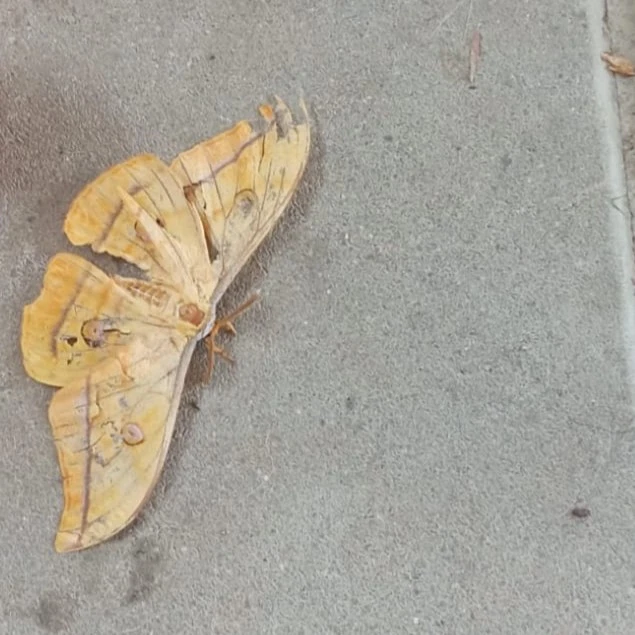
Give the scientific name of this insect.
Antheraea yamamai
